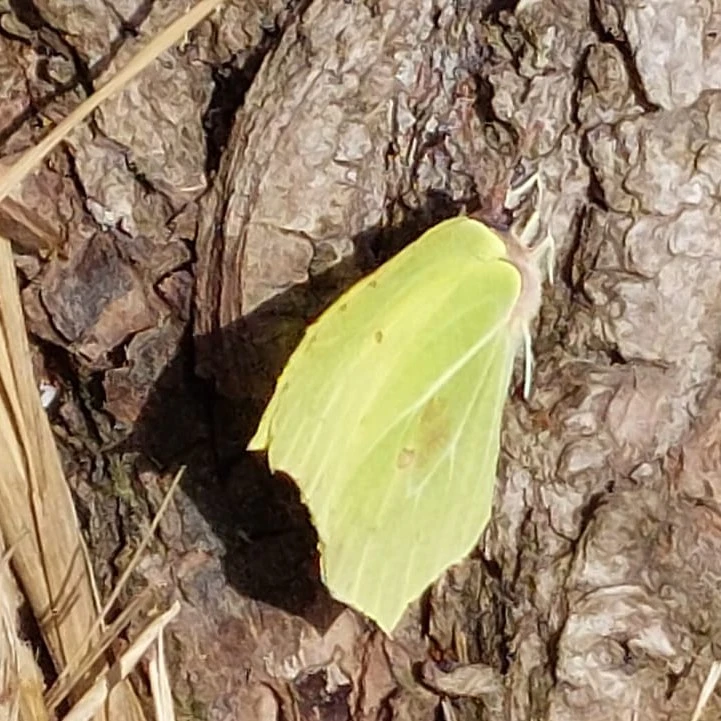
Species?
Gonepteryx rhamni
